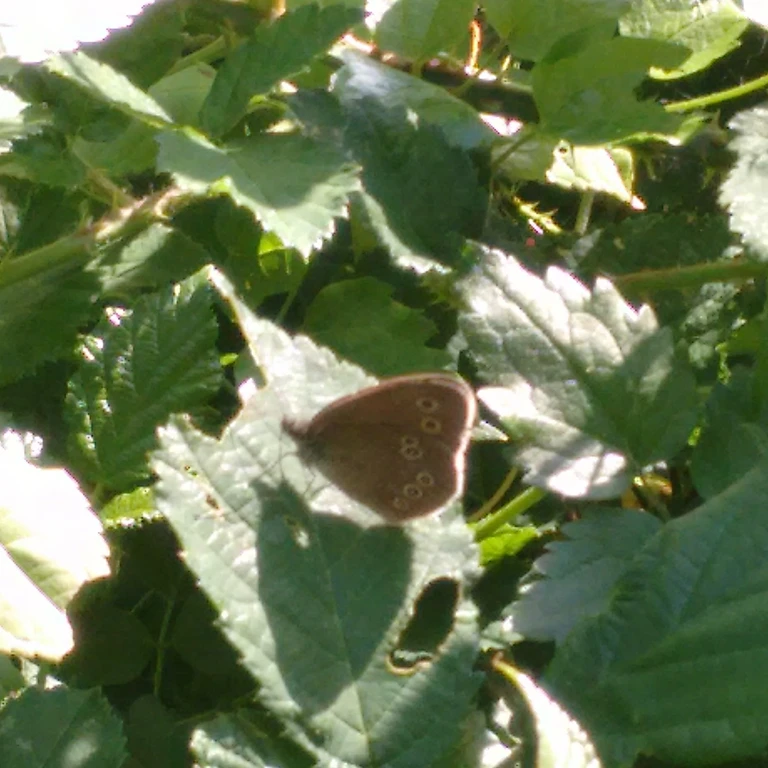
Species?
Aphantopus hyperantus
